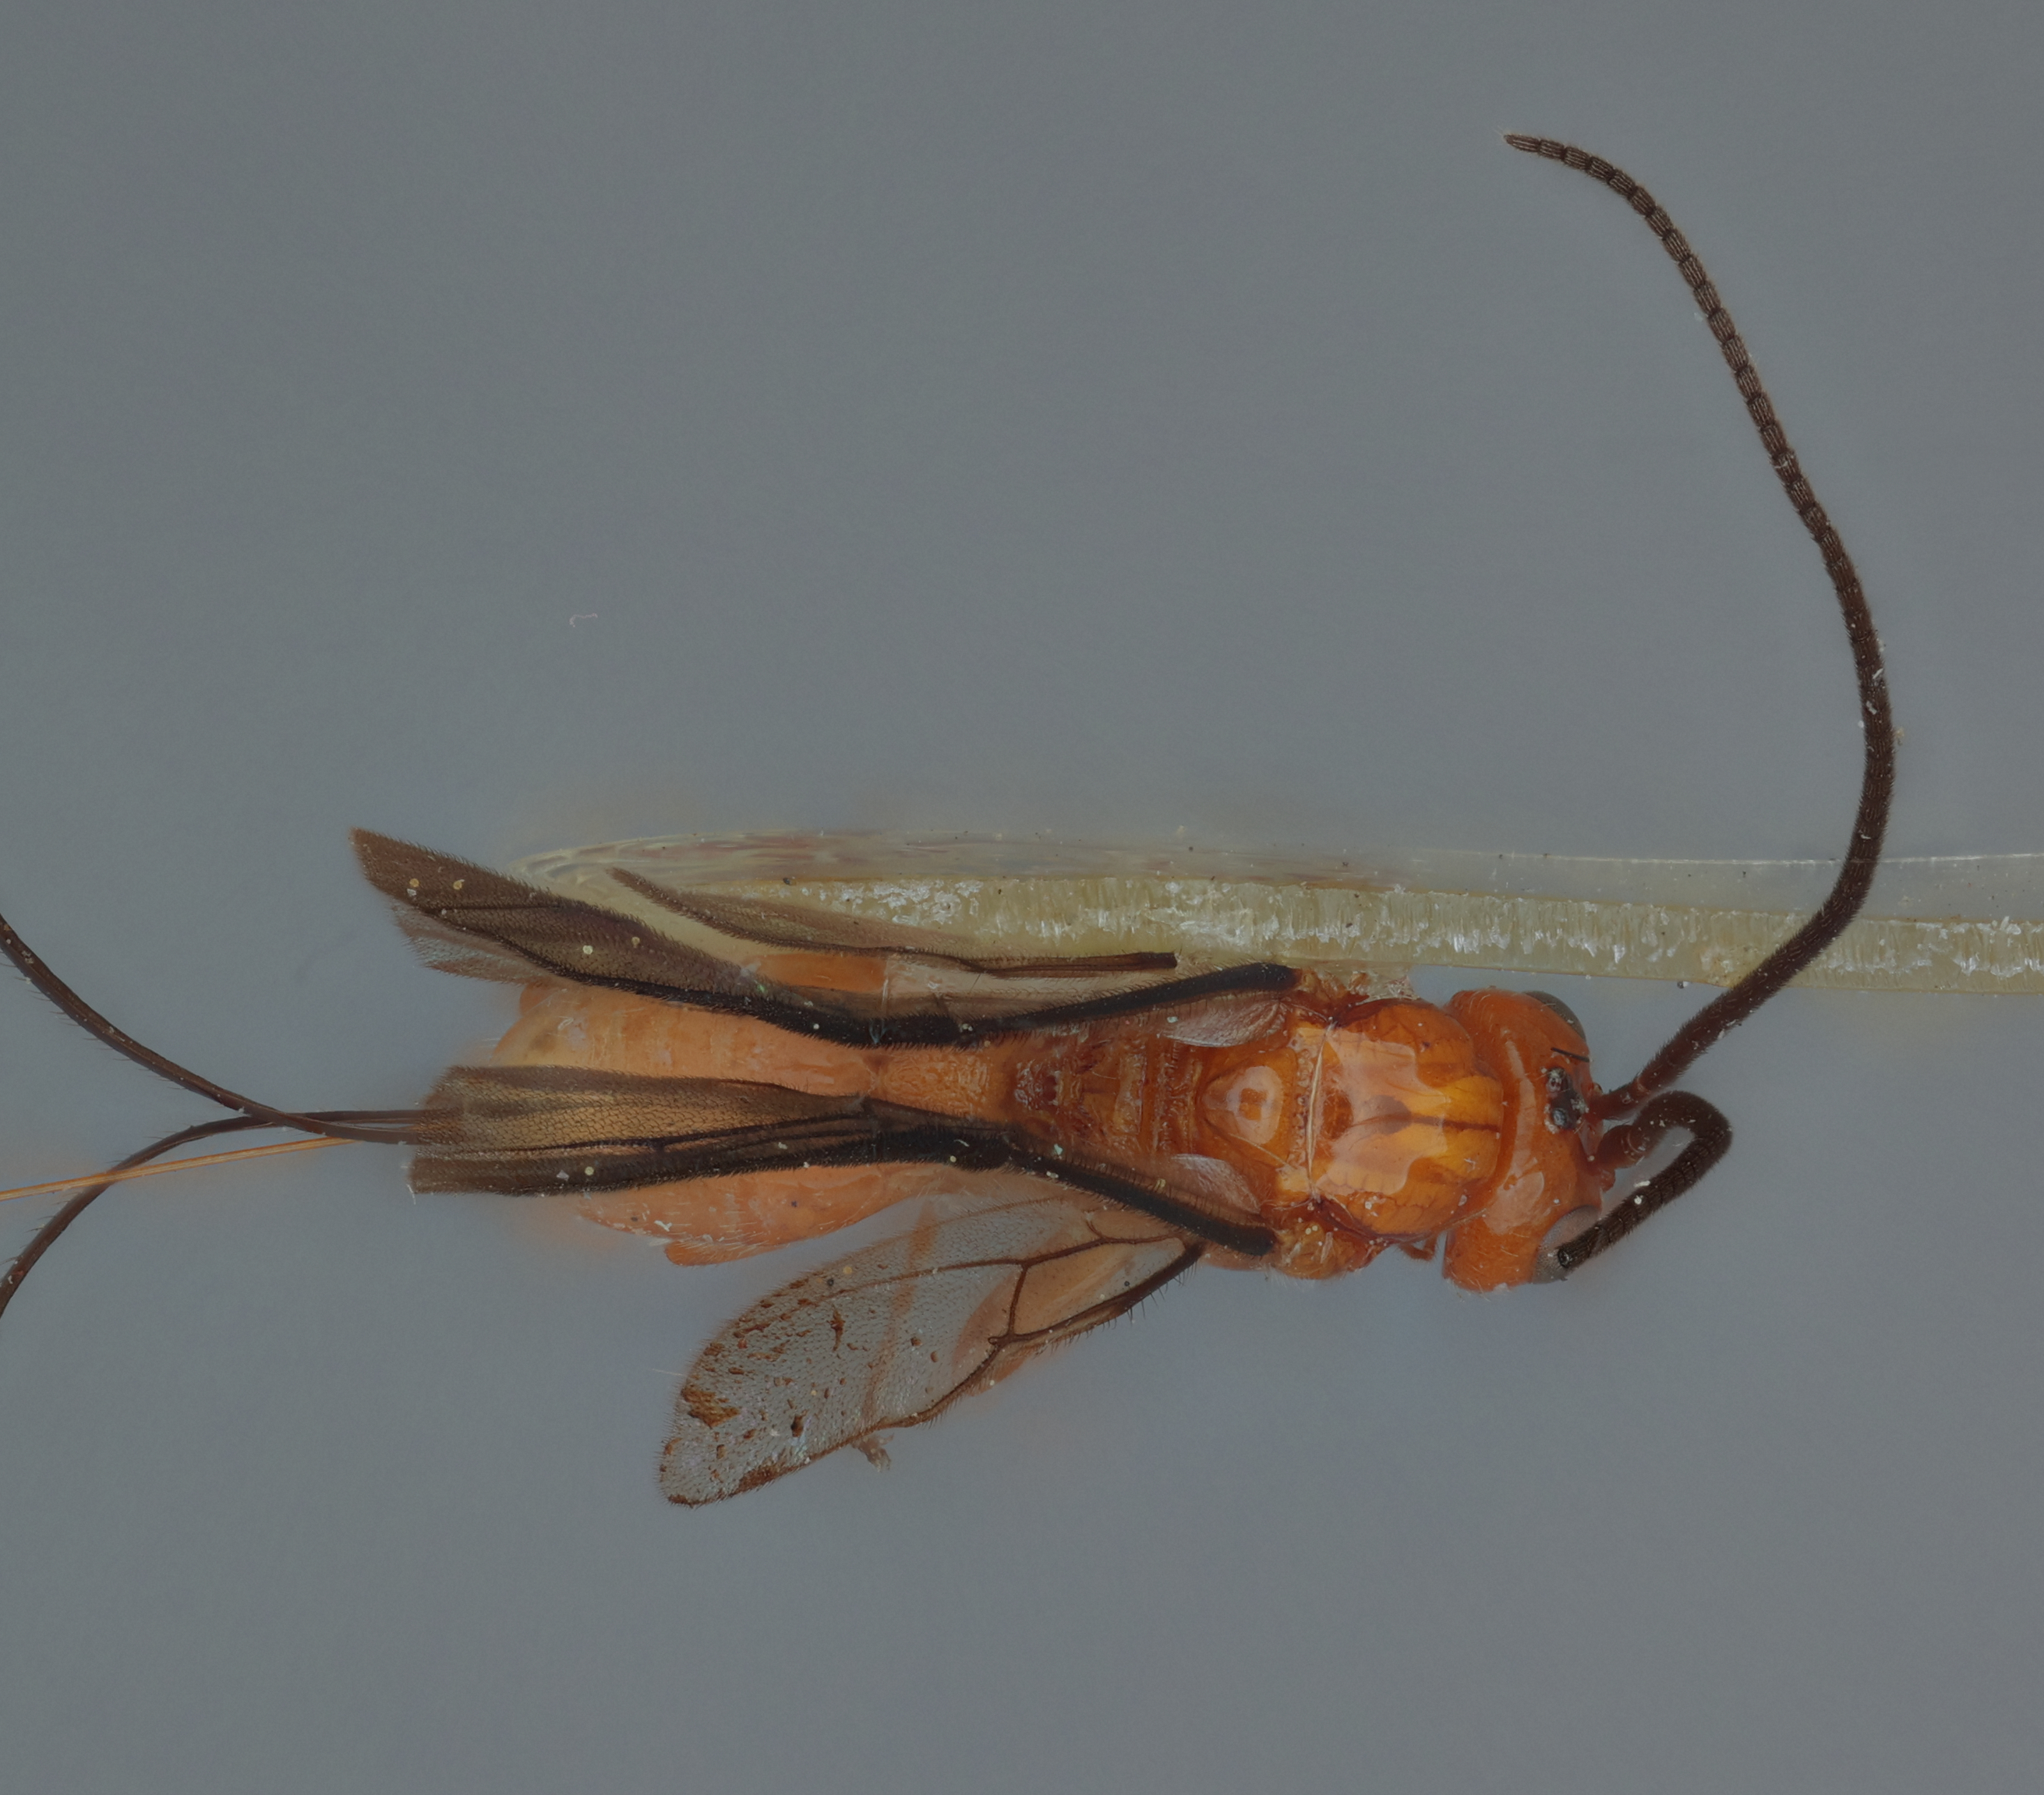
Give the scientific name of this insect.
Opius ingens
